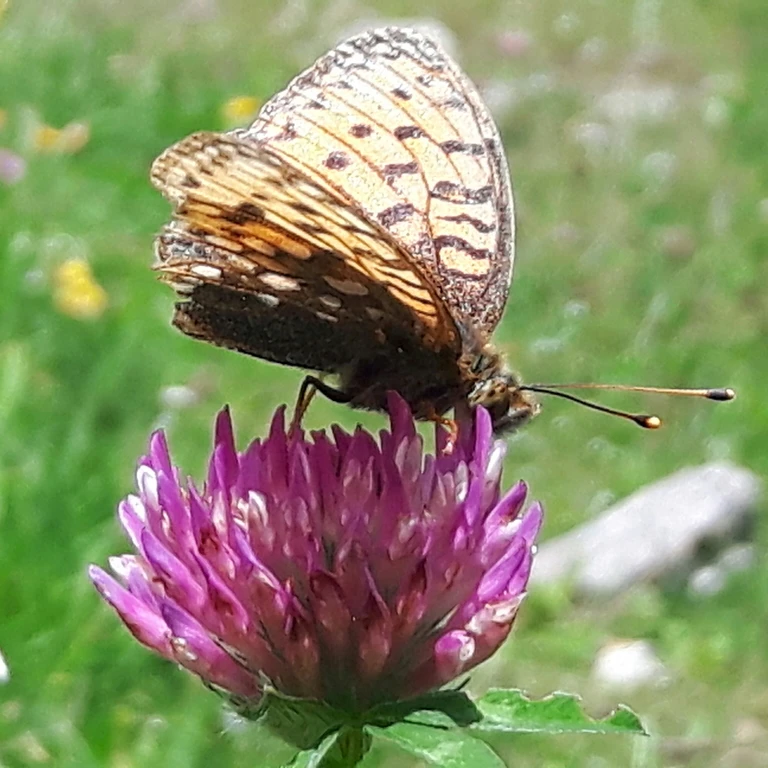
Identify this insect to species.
Speyeria aglaja
